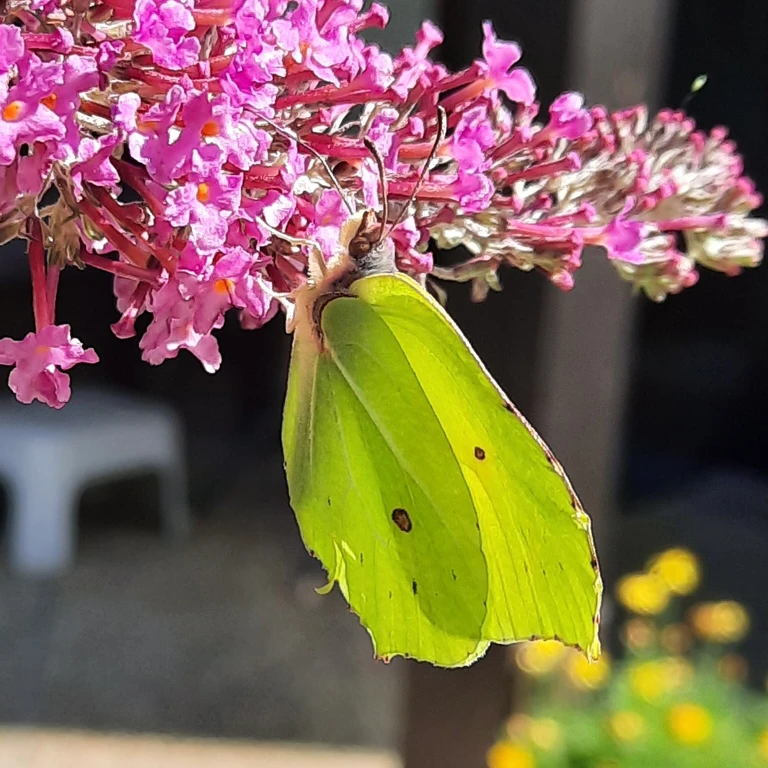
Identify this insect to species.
Gonepteryx rhamni
